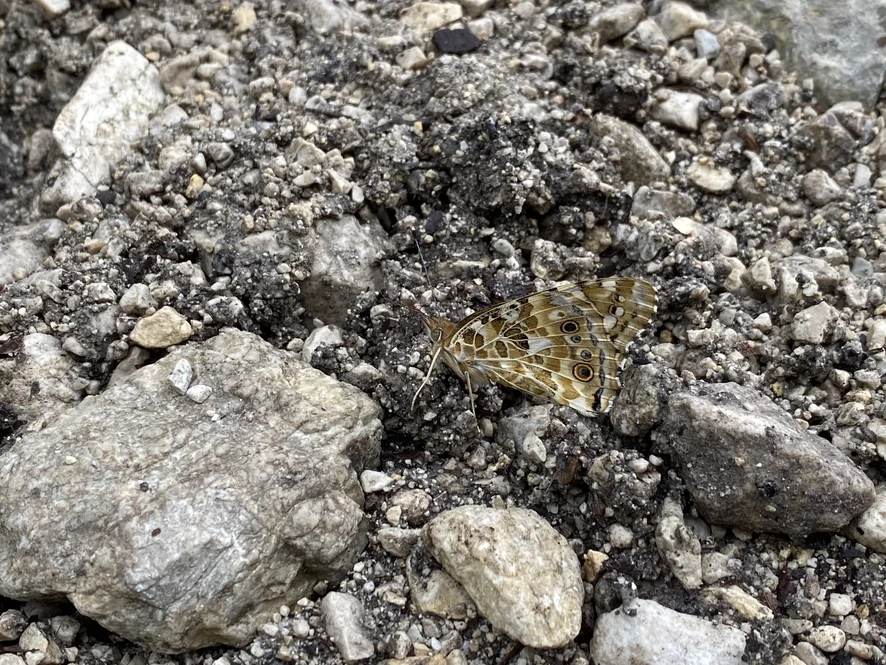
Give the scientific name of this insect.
Vanessa cardui
